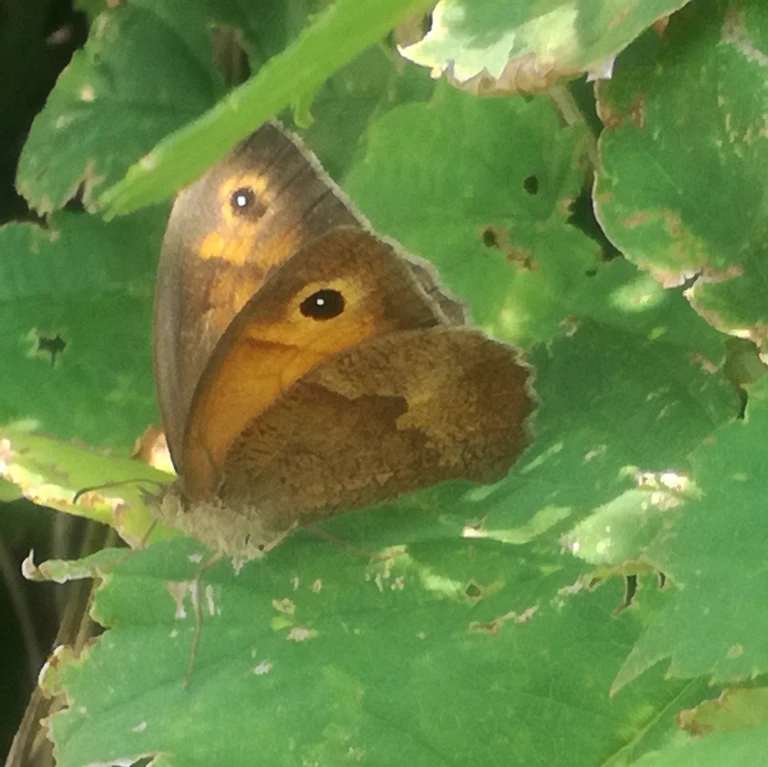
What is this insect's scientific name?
Maniola jurtina
